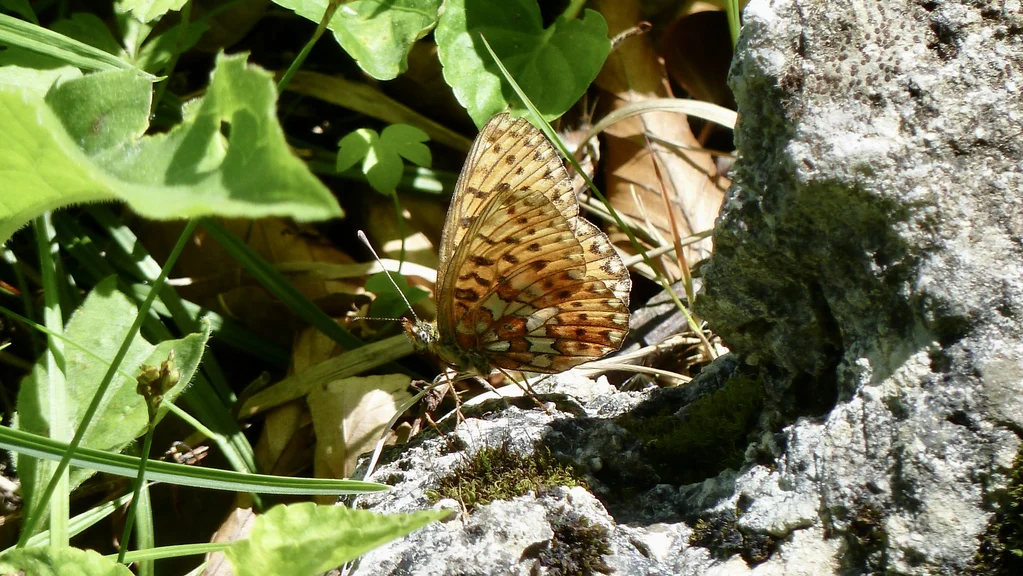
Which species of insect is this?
Boloria euphrosyne (also Clossiana euphrosyne)
